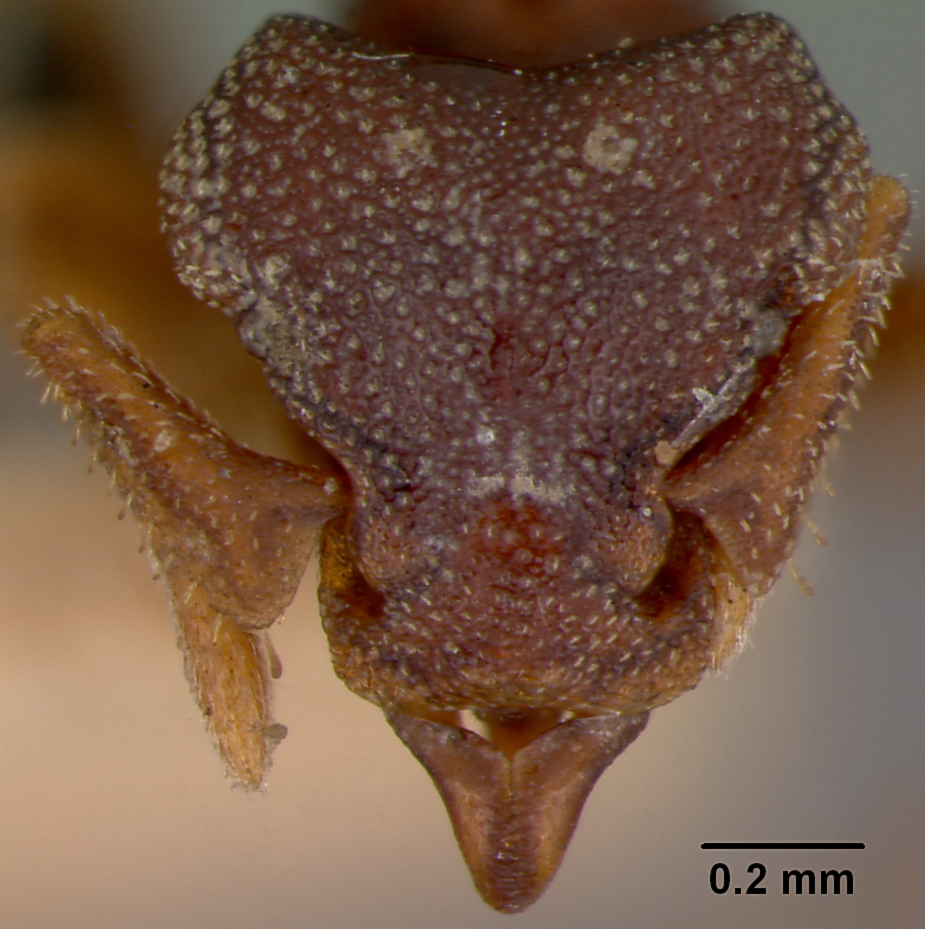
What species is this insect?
Rhopalothrix isabellae
